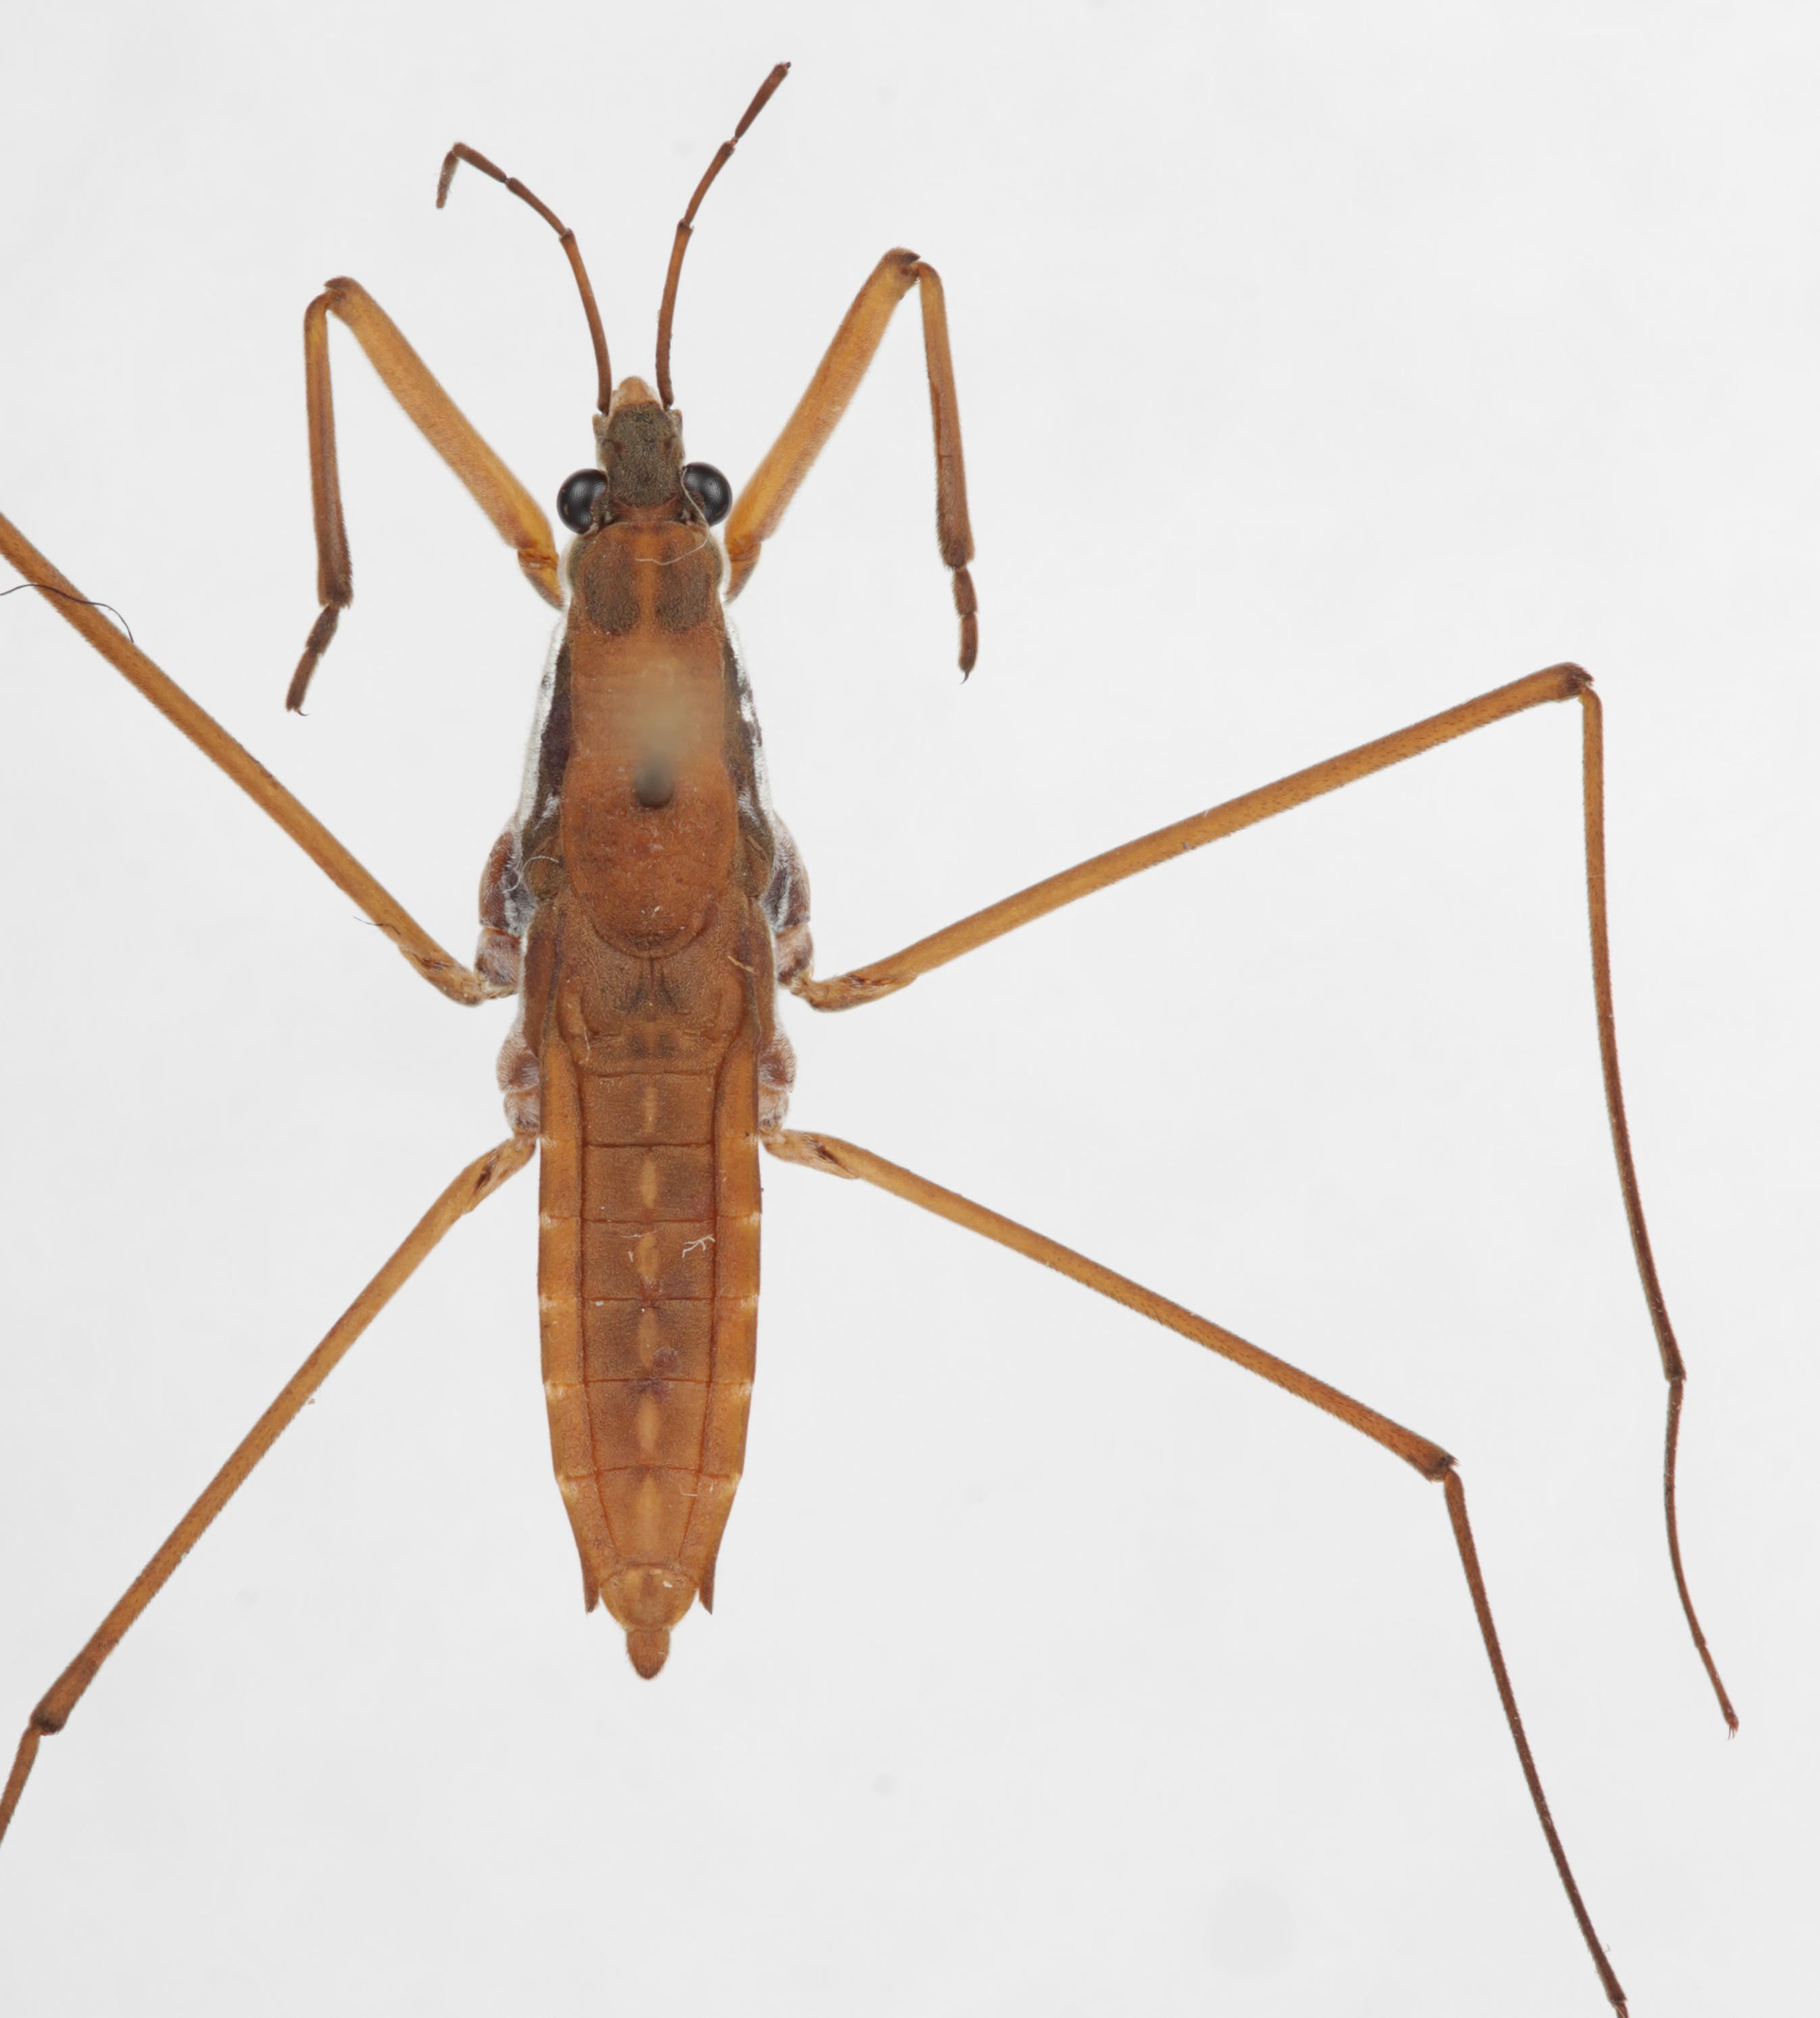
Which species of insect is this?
Aquarius remigis
